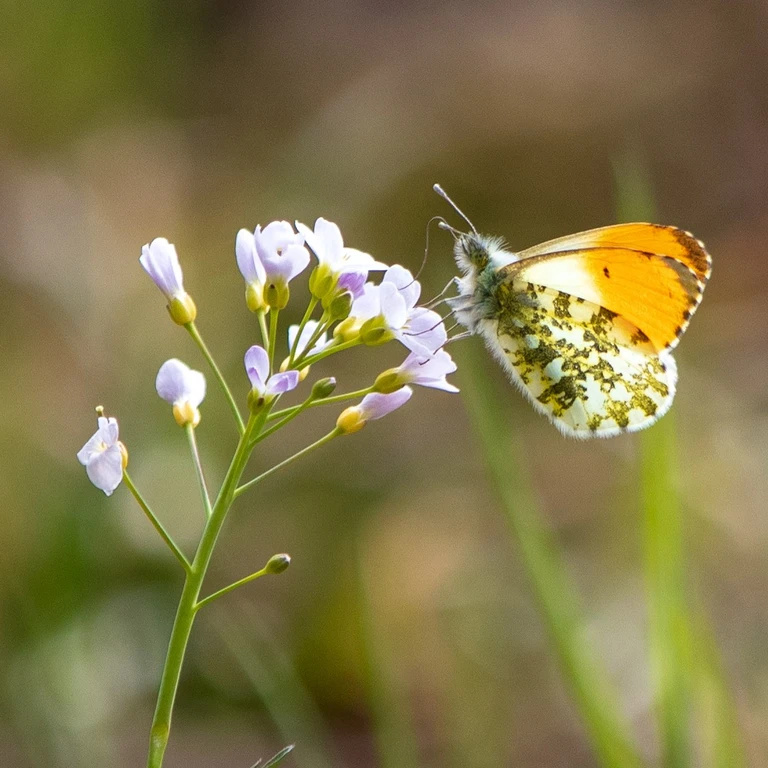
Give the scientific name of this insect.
Anthocharis cardamines
